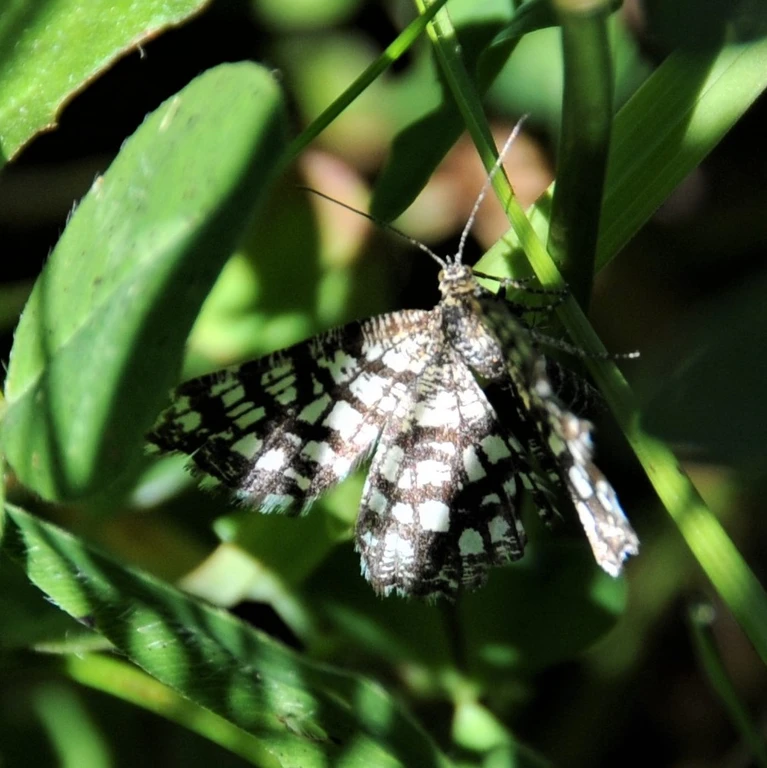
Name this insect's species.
Chiasmia clathrata
